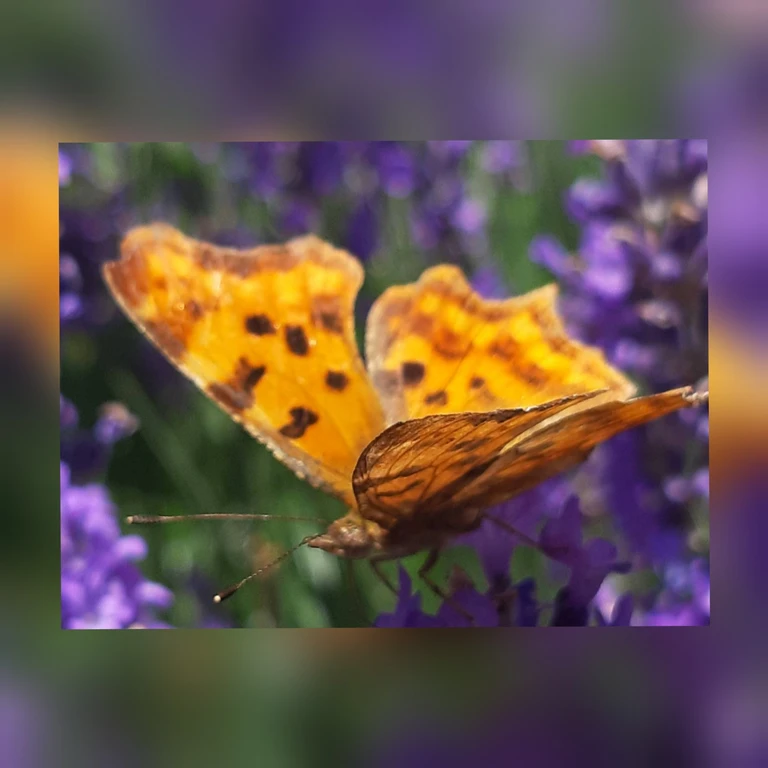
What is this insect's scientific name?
Polygonia c-album
